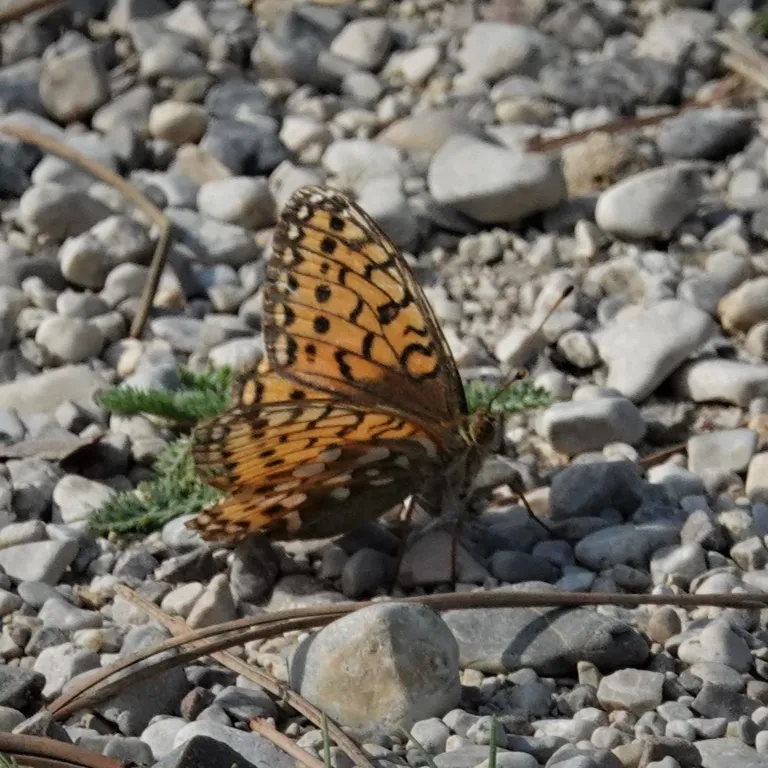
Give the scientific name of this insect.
Speyeria aglaja
